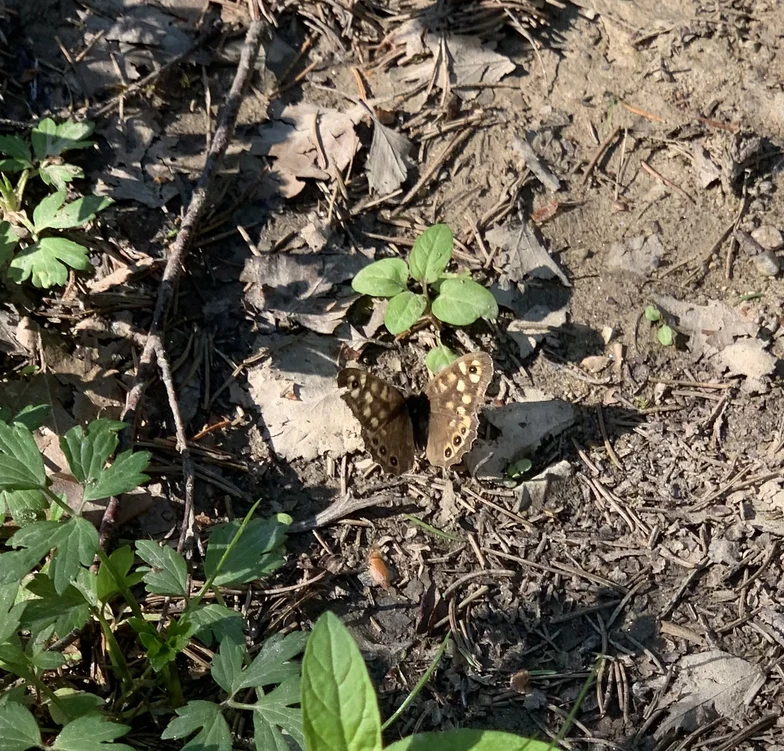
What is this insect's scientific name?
Pararge aegeria
